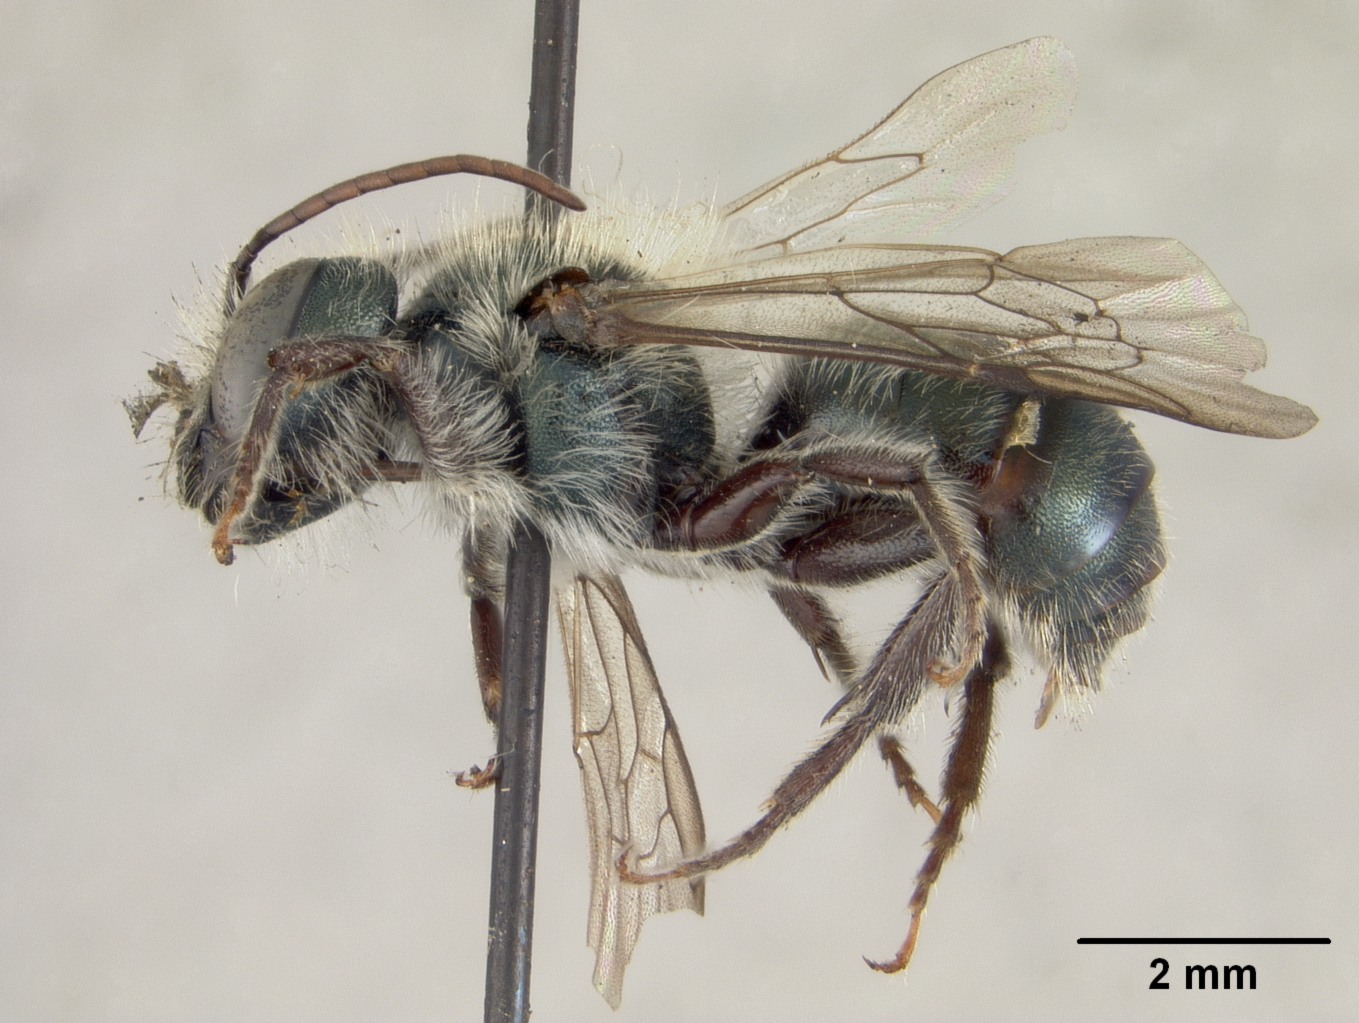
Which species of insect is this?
Osmia virga
